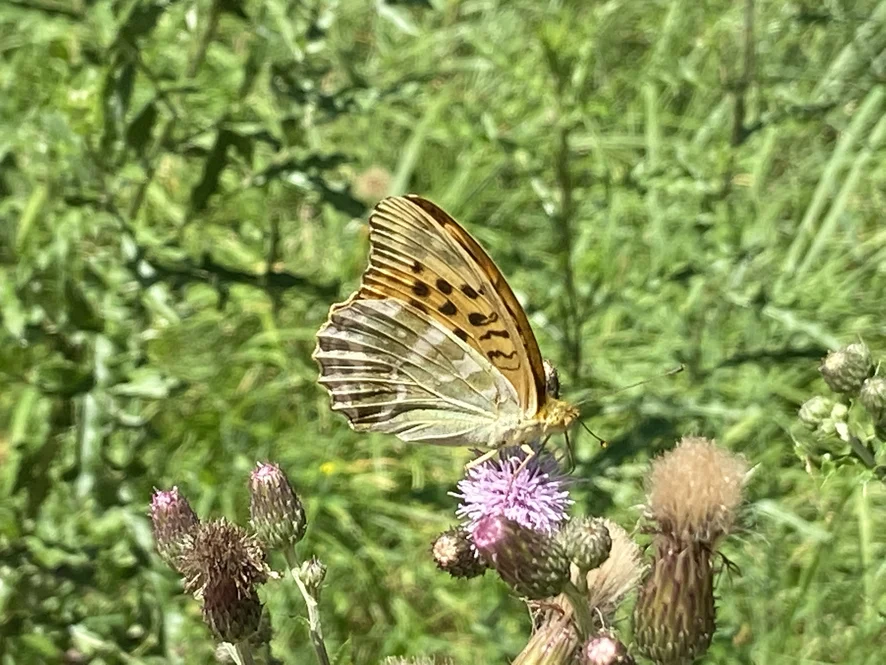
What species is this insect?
Argynnis paphia
